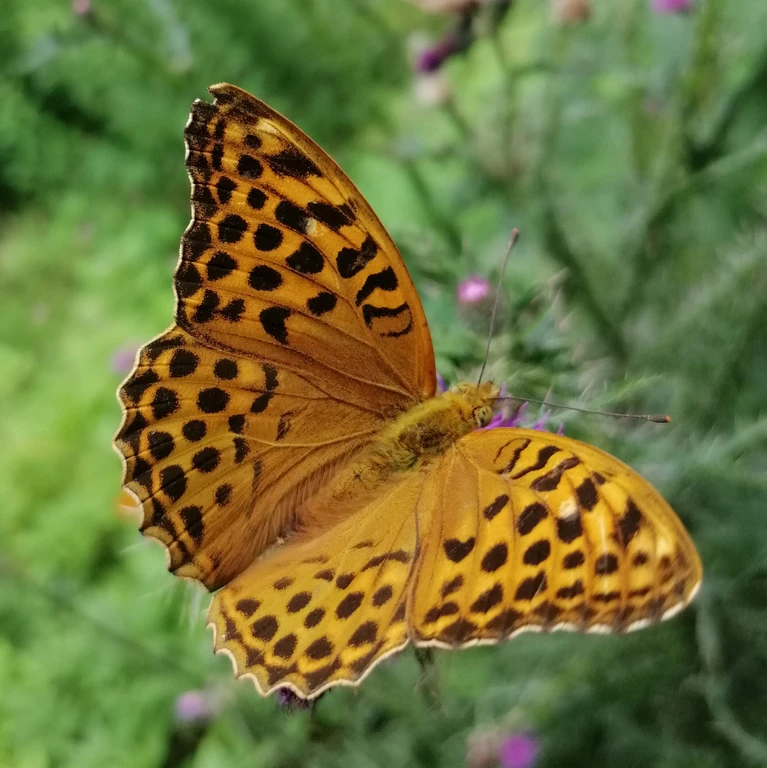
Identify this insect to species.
Argynnis paphia
